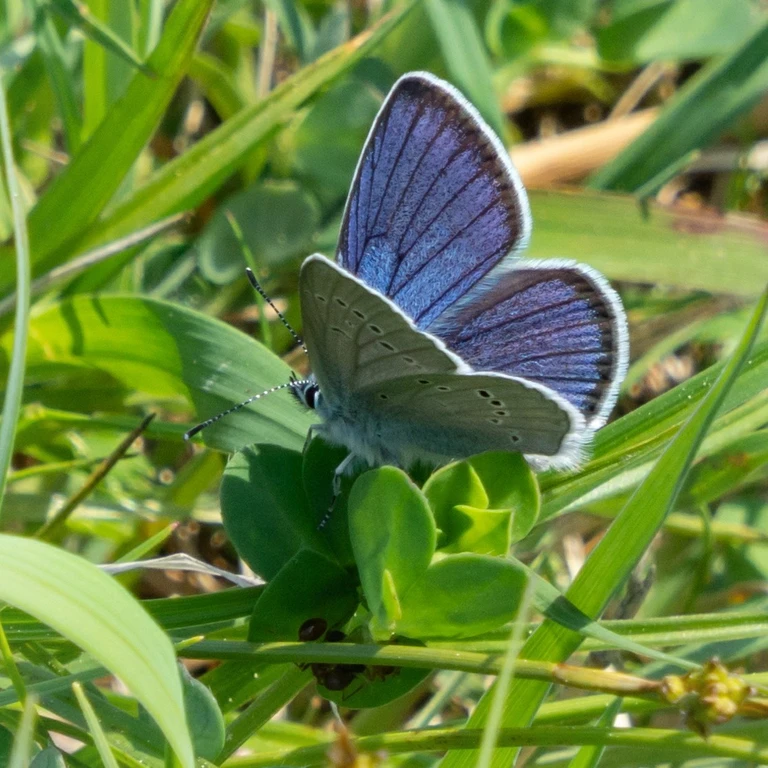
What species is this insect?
Cyaniris semiargus
